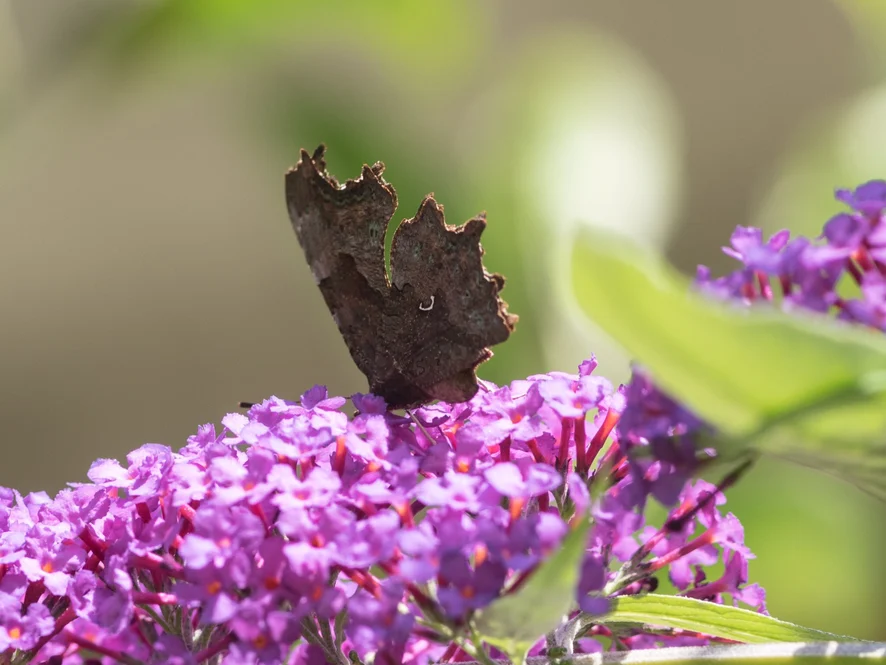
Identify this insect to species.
Polygonia c-album
